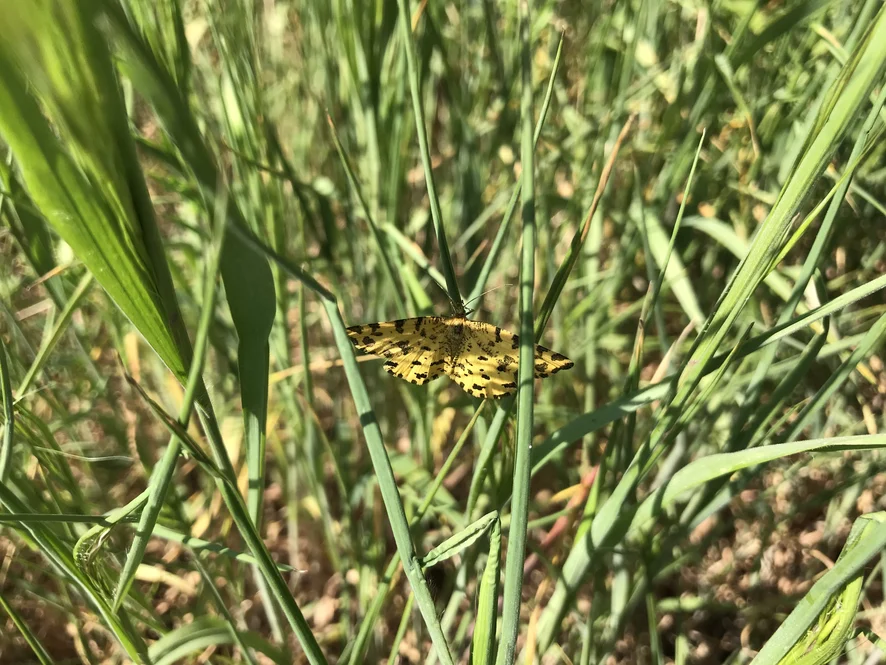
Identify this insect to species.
Pseudopanthera macularia
